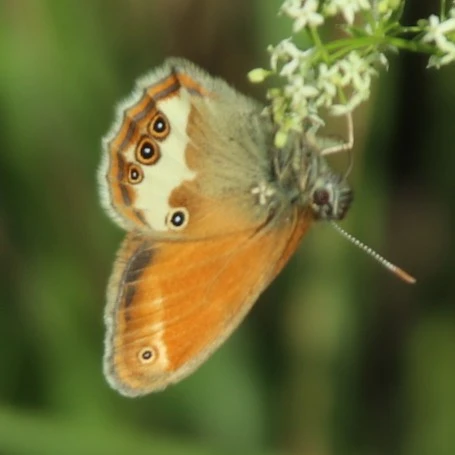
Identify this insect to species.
Coenonympha arcania
